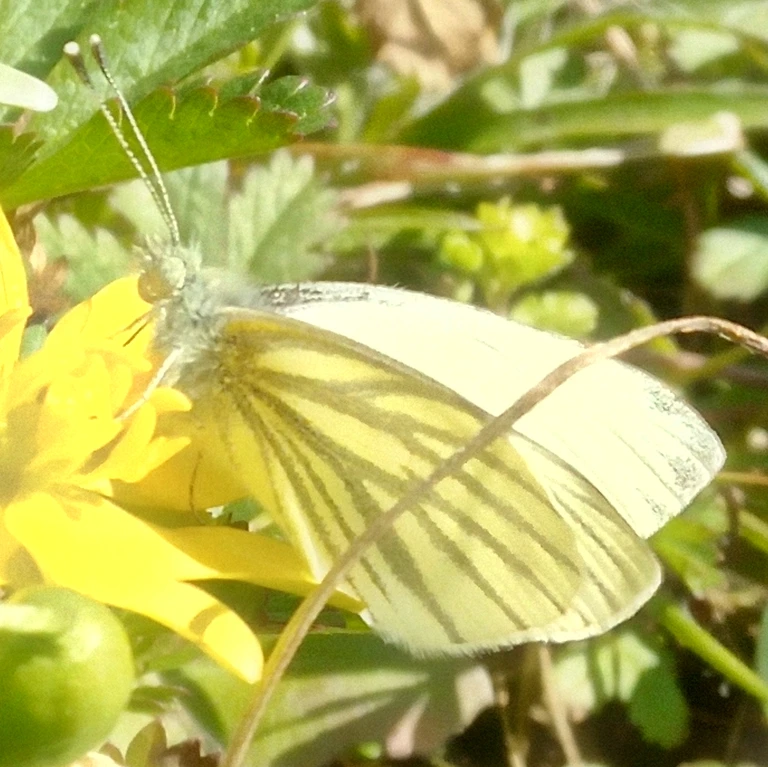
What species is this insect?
Pieris napi
